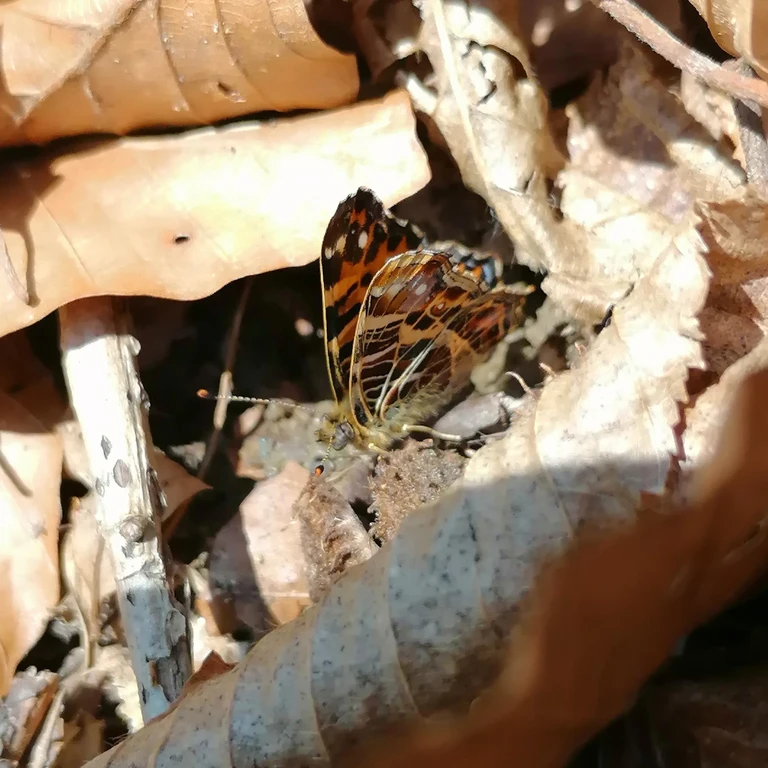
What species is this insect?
Araschnia levana
